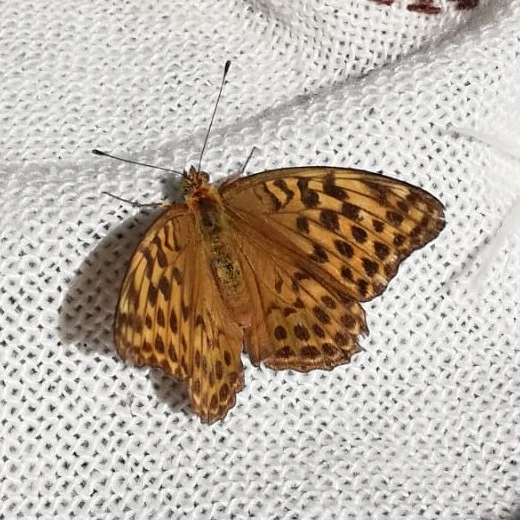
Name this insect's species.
Argynnis paphia
